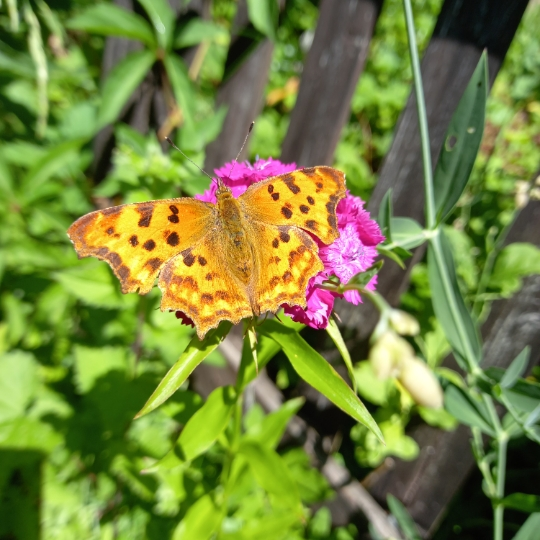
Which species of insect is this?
Polygonia c-album
